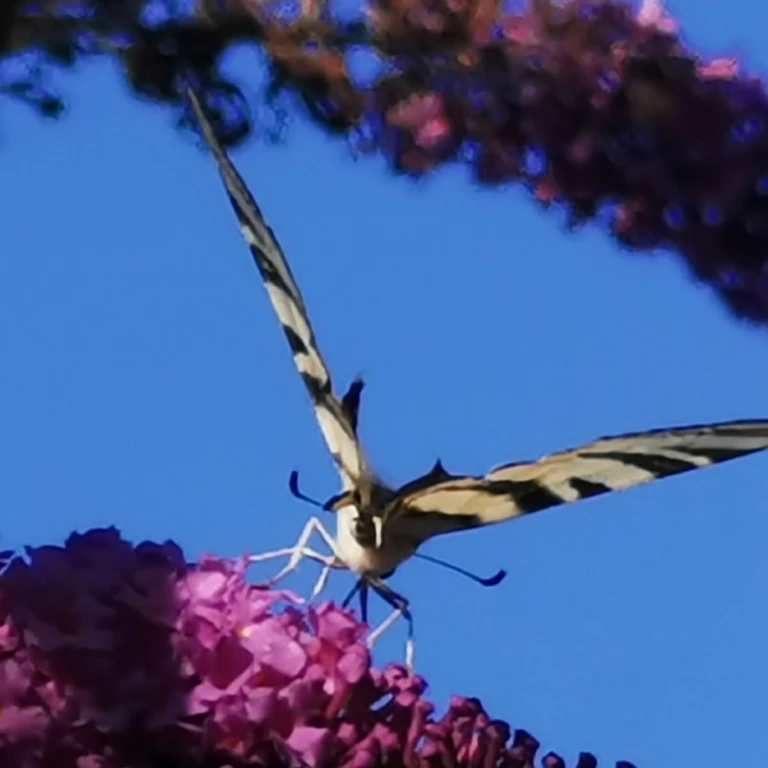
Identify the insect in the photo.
Iphiclides podalirius
